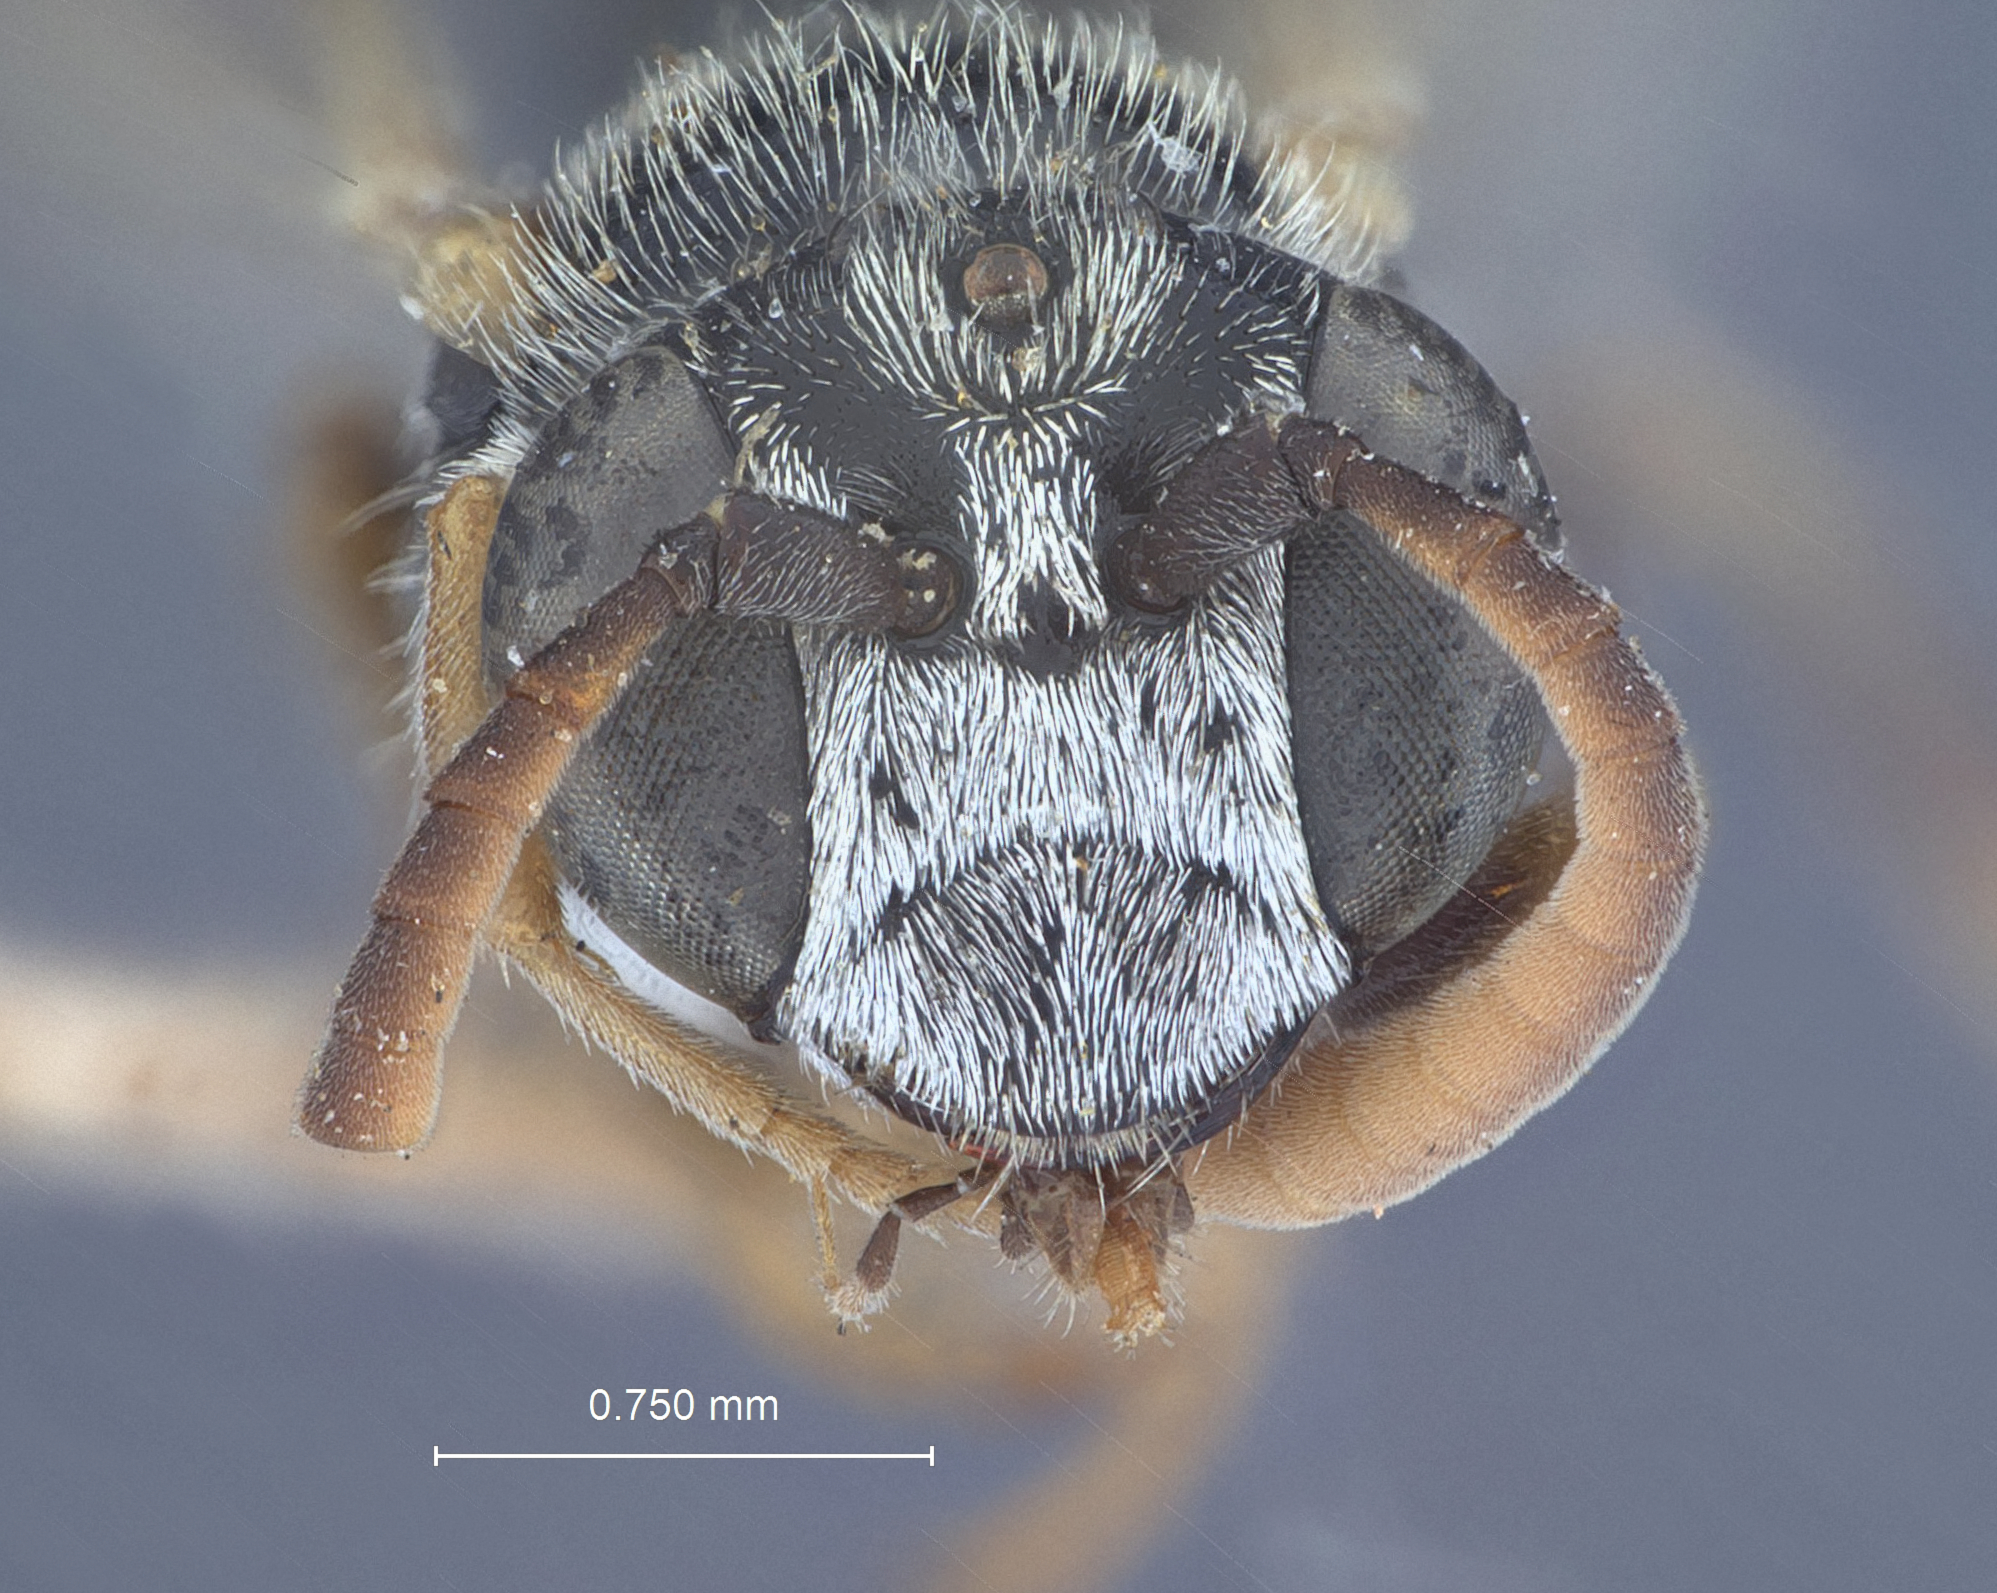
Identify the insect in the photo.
Psen cressoni
